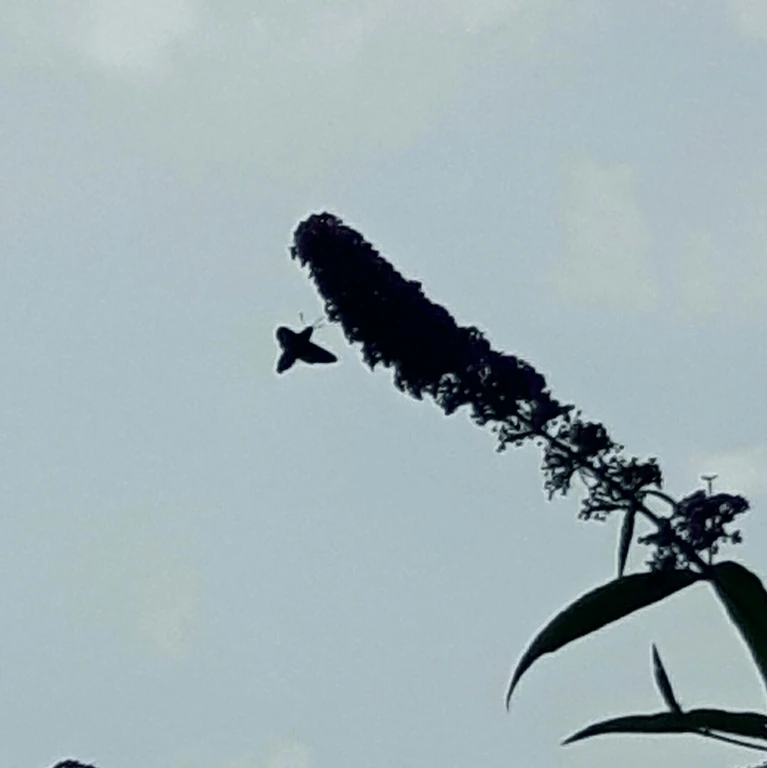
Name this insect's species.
Macroglossum stellatarum
